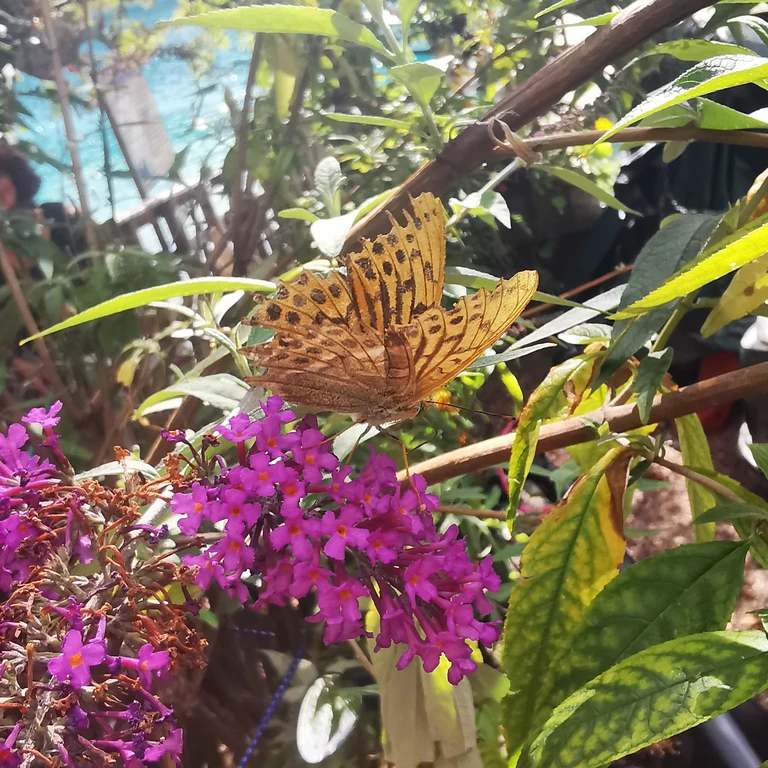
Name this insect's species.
Argynnis paphia
